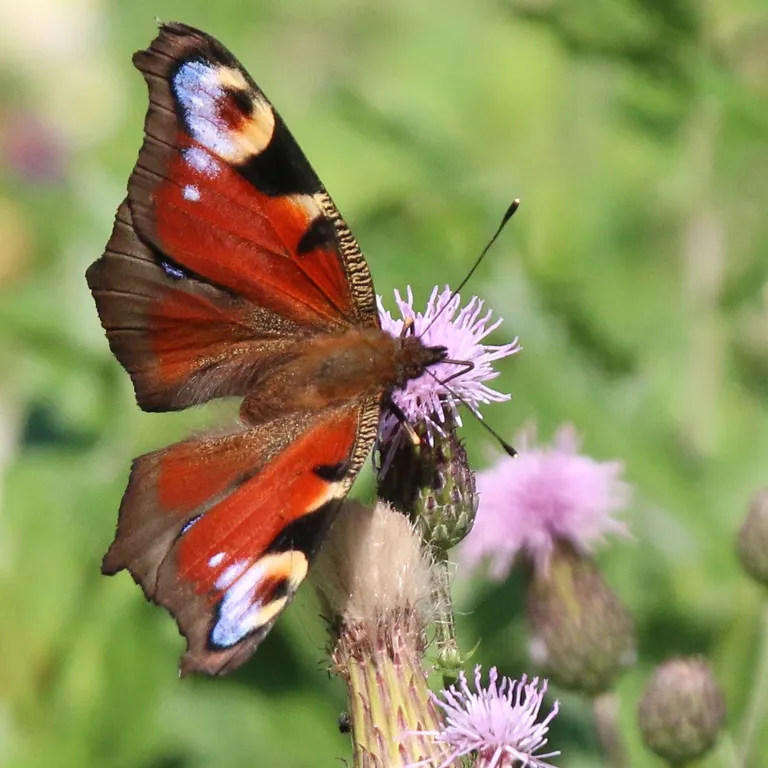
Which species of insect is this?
Aglais io
